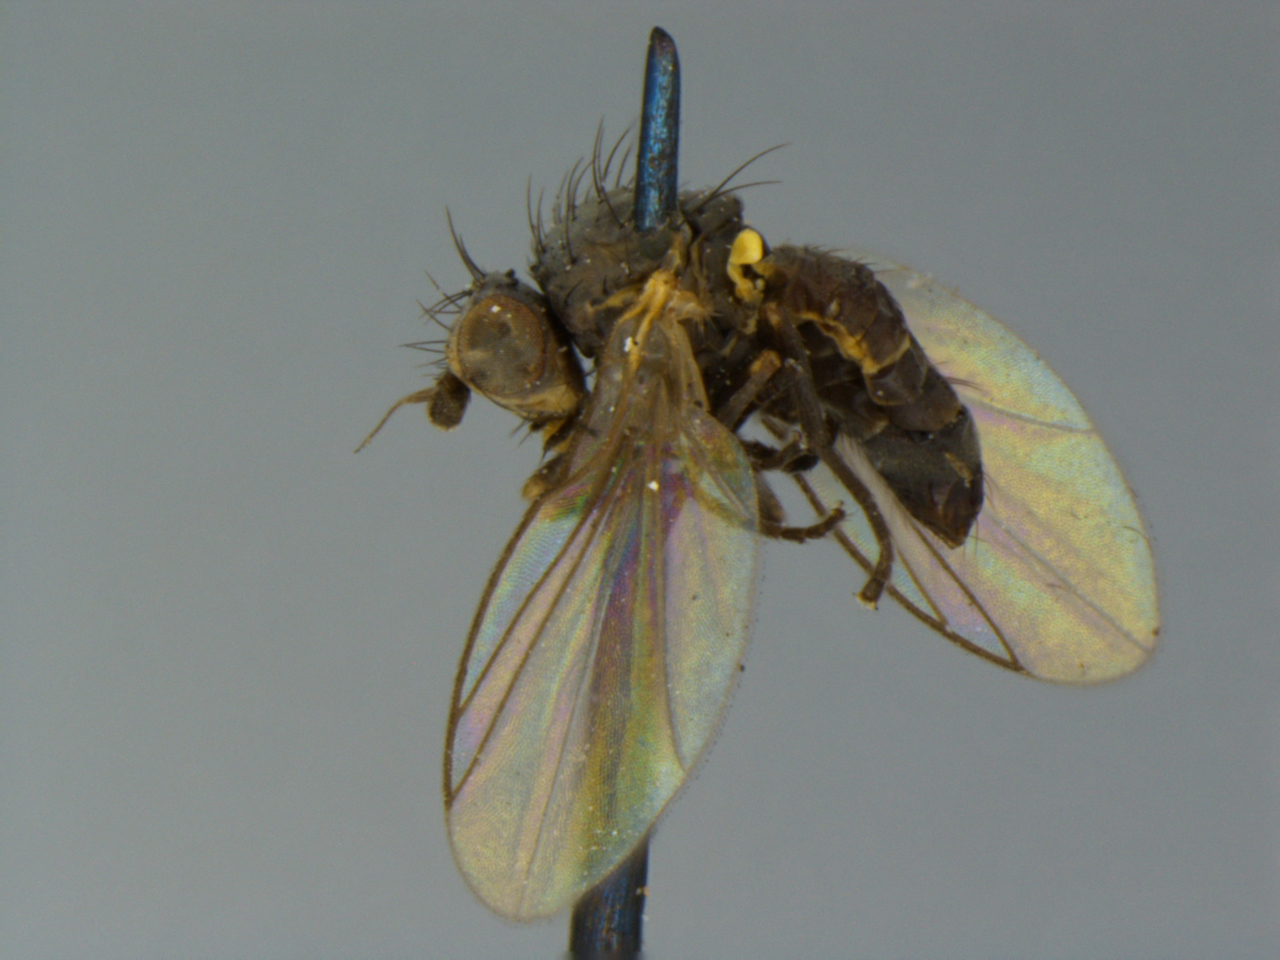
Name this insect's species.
Phytomyza marginalis
